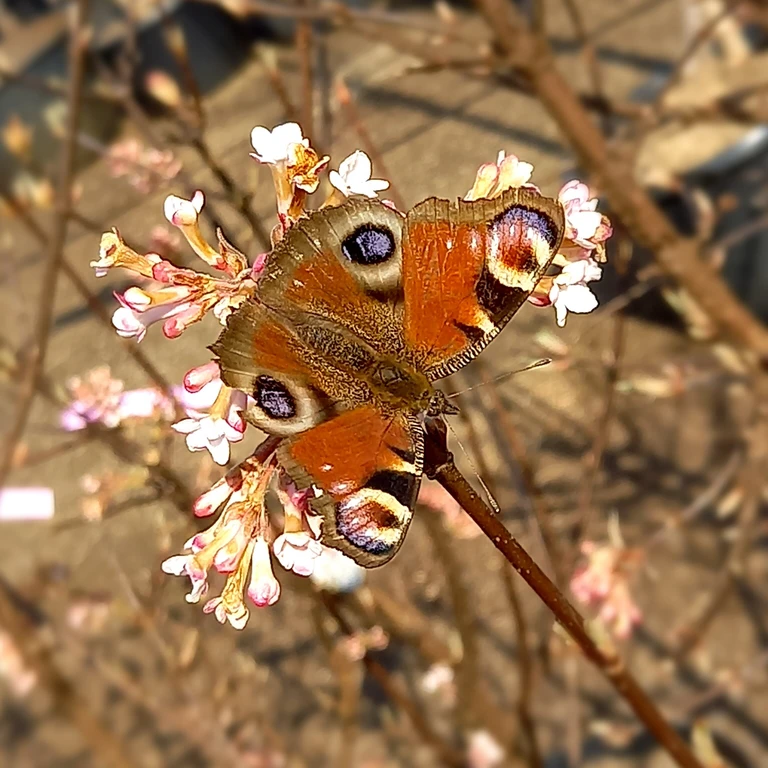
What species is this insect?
Aglais io
